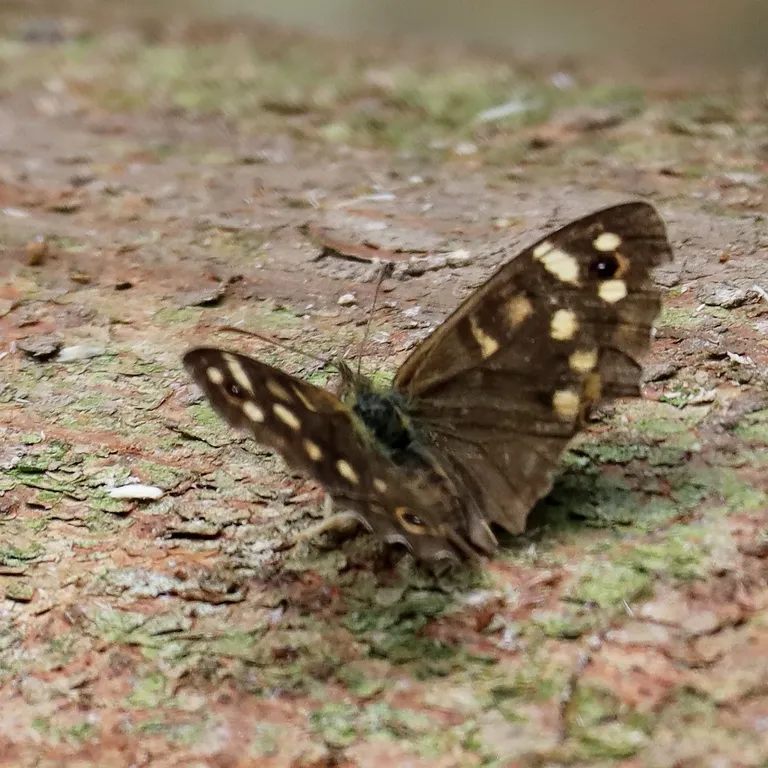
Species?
Pararge aegeria
